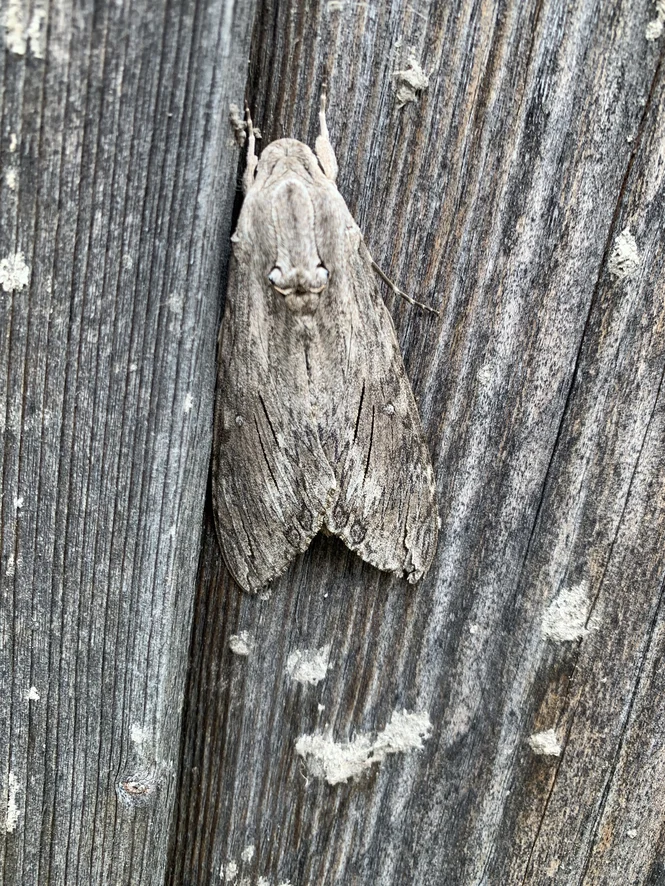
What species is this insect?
Agrius convolvuli
